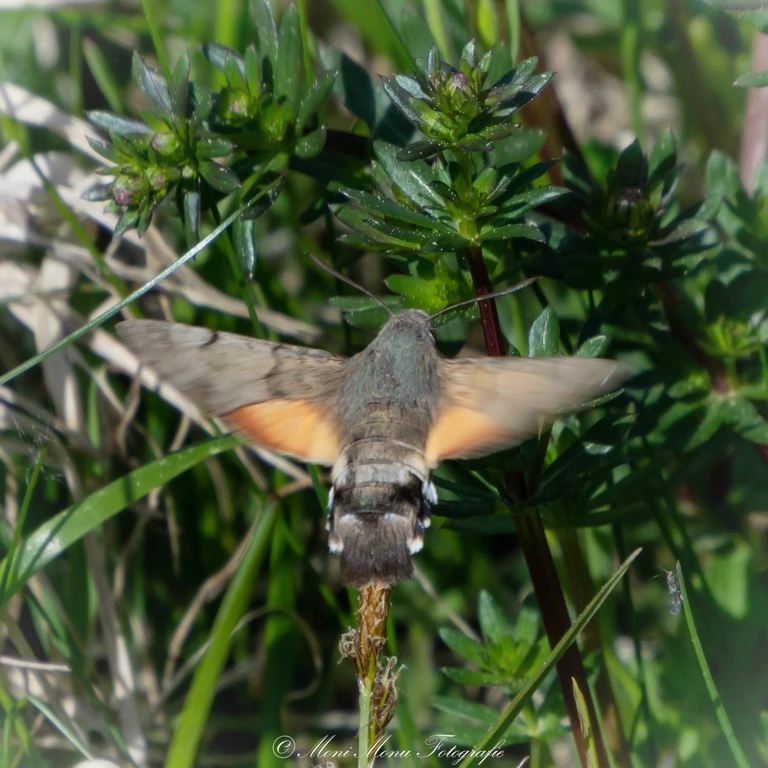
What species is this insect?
Macroglossum stellatarum
